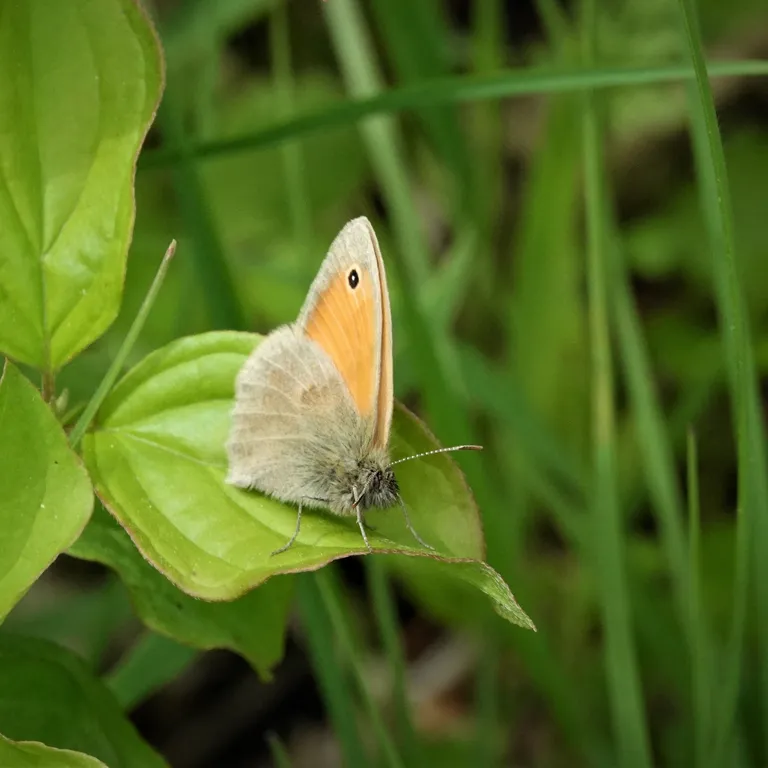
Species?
Coenonympha pamphilus
